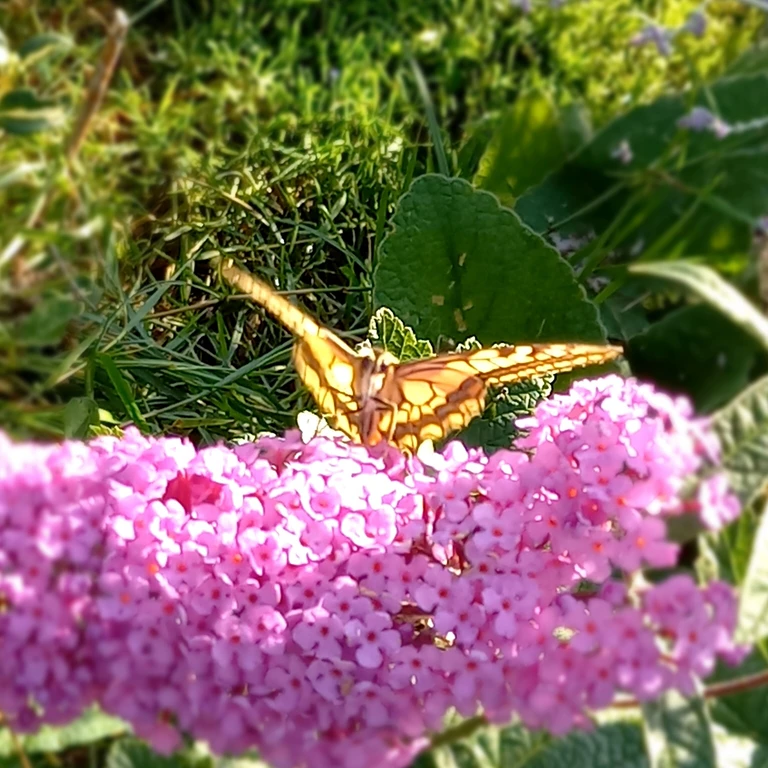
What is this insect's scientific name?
Papilio machaon
